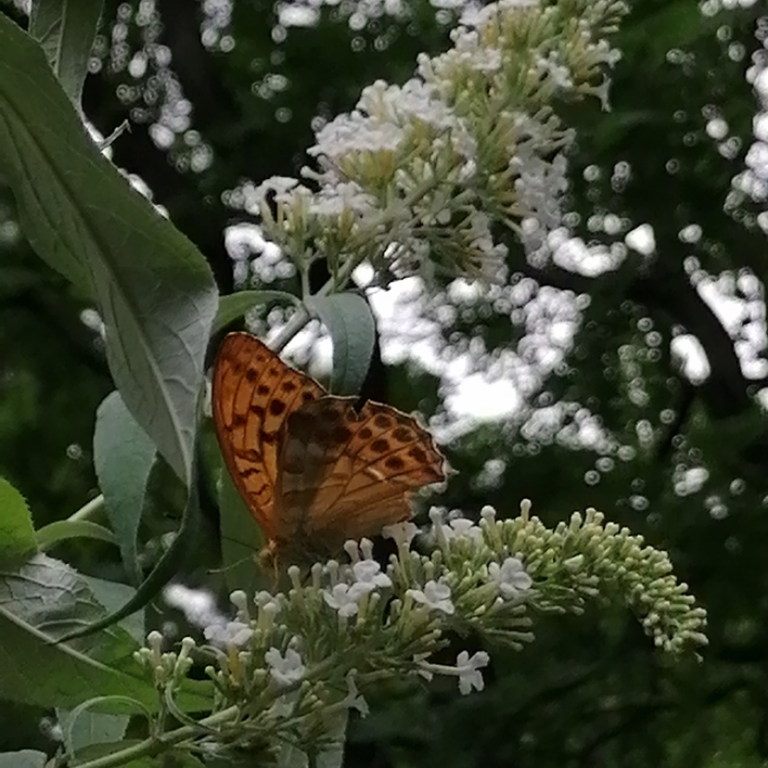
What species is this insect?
Argynnis paphia
